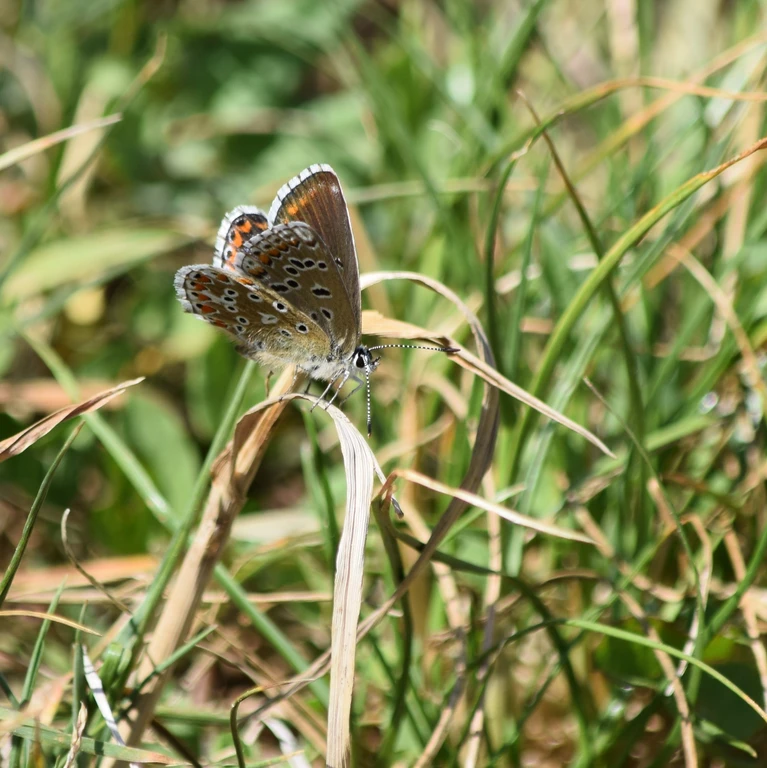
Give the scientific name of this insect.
Lysandra bellargus
